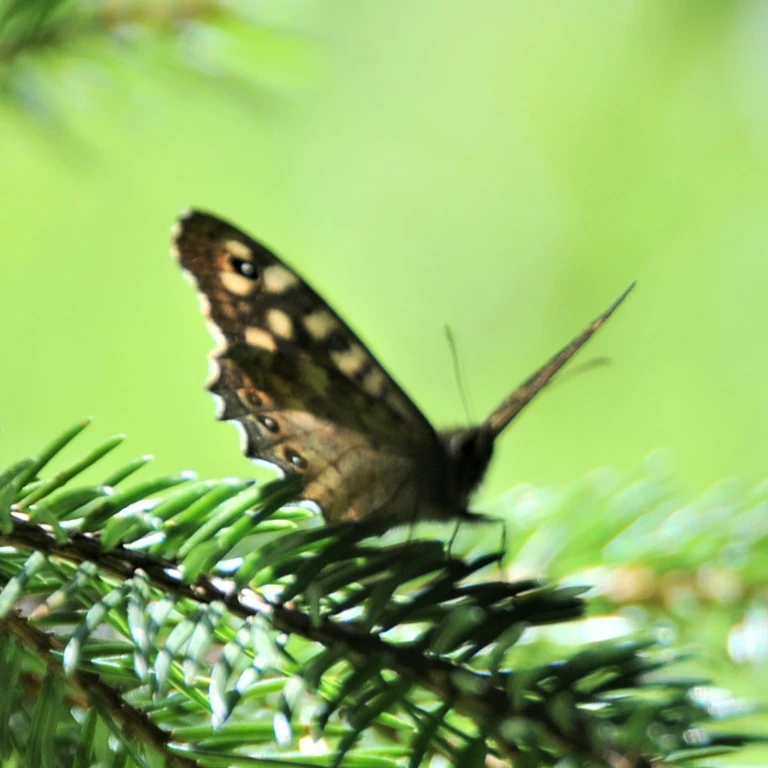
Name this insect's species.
Pararge aegeria
